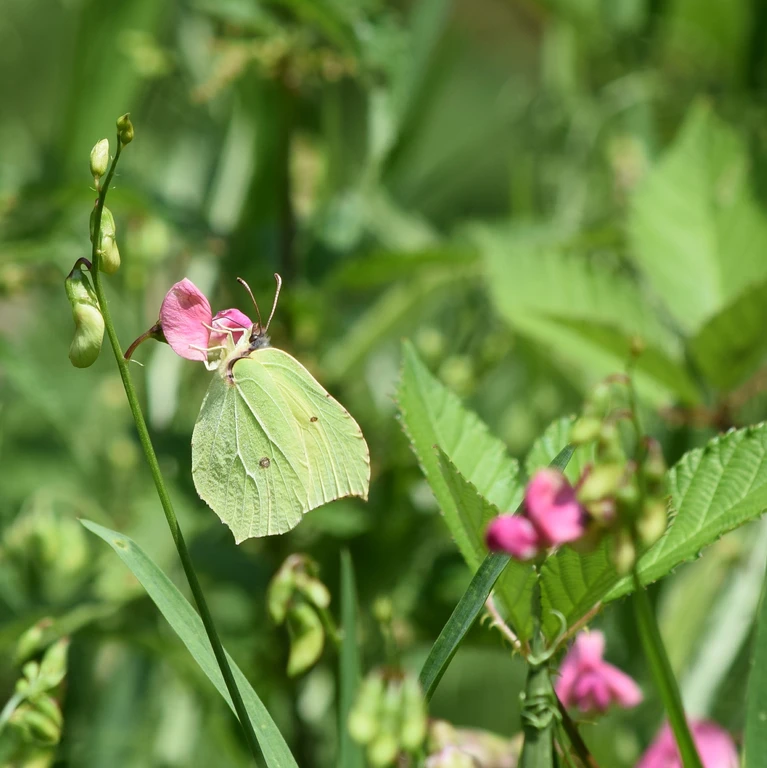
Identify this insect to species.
Gonepteryx rhamni
